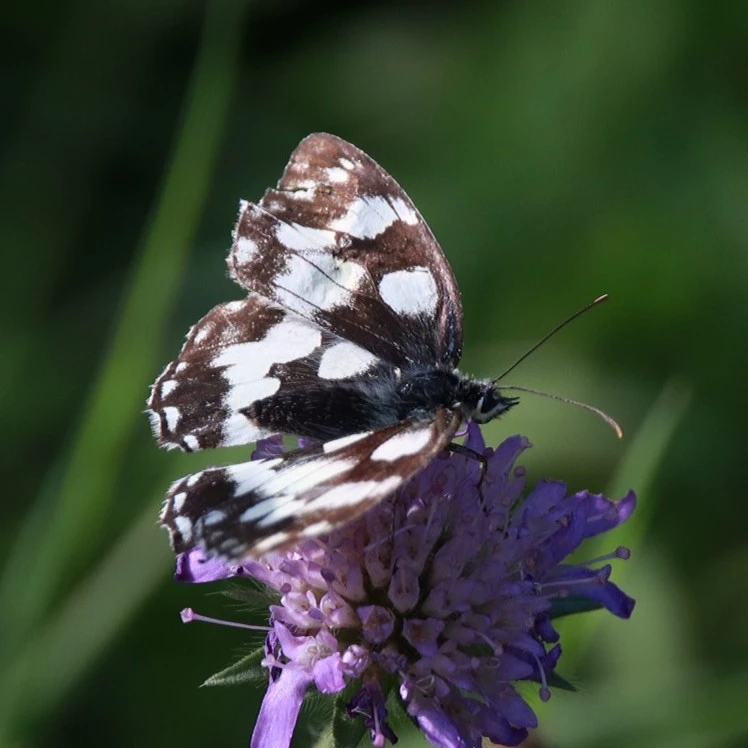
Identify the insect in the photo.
Melanargia galathea
